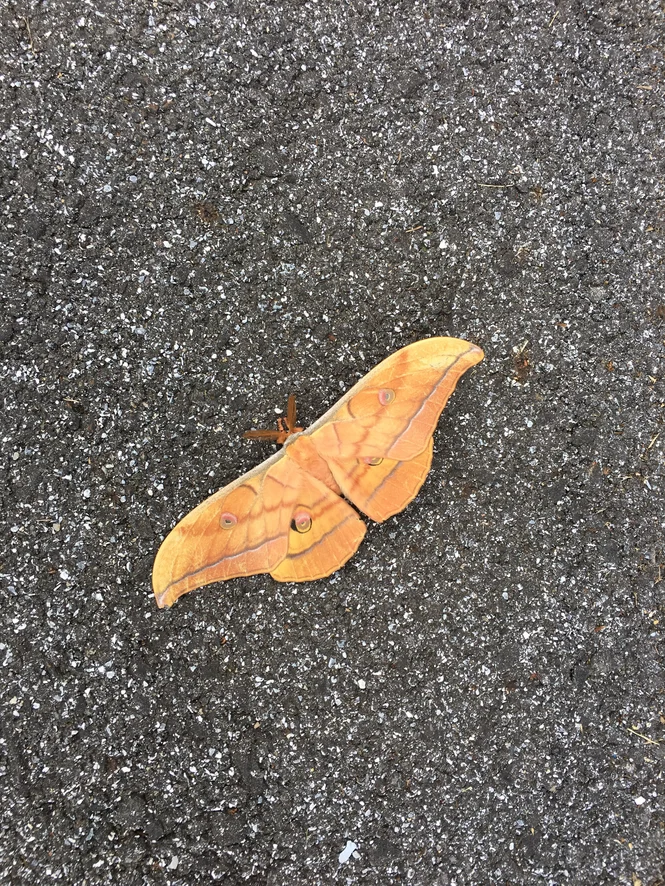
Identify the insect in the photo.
Antheraea yamamai
